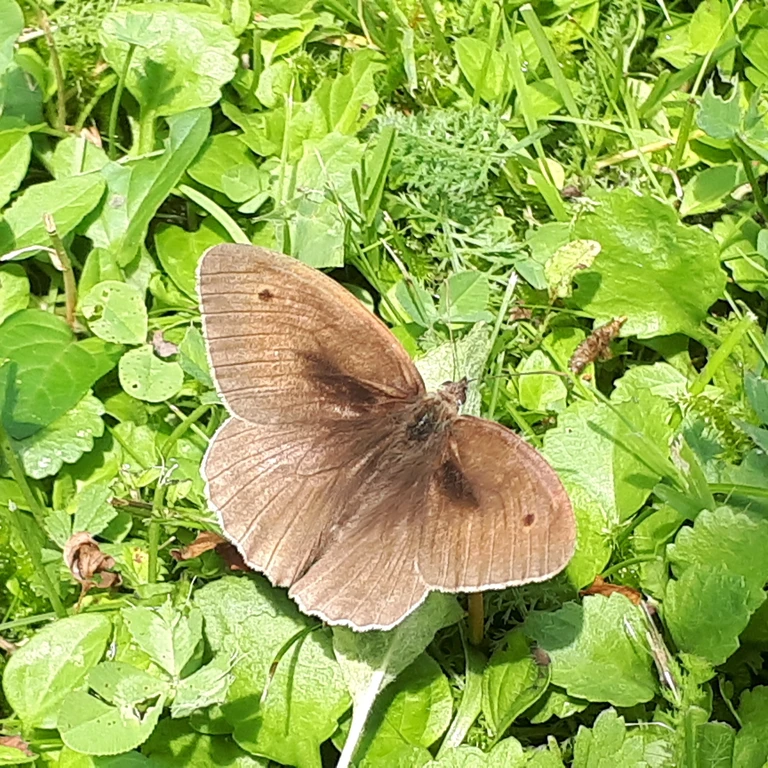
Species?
Maniola jurtina
